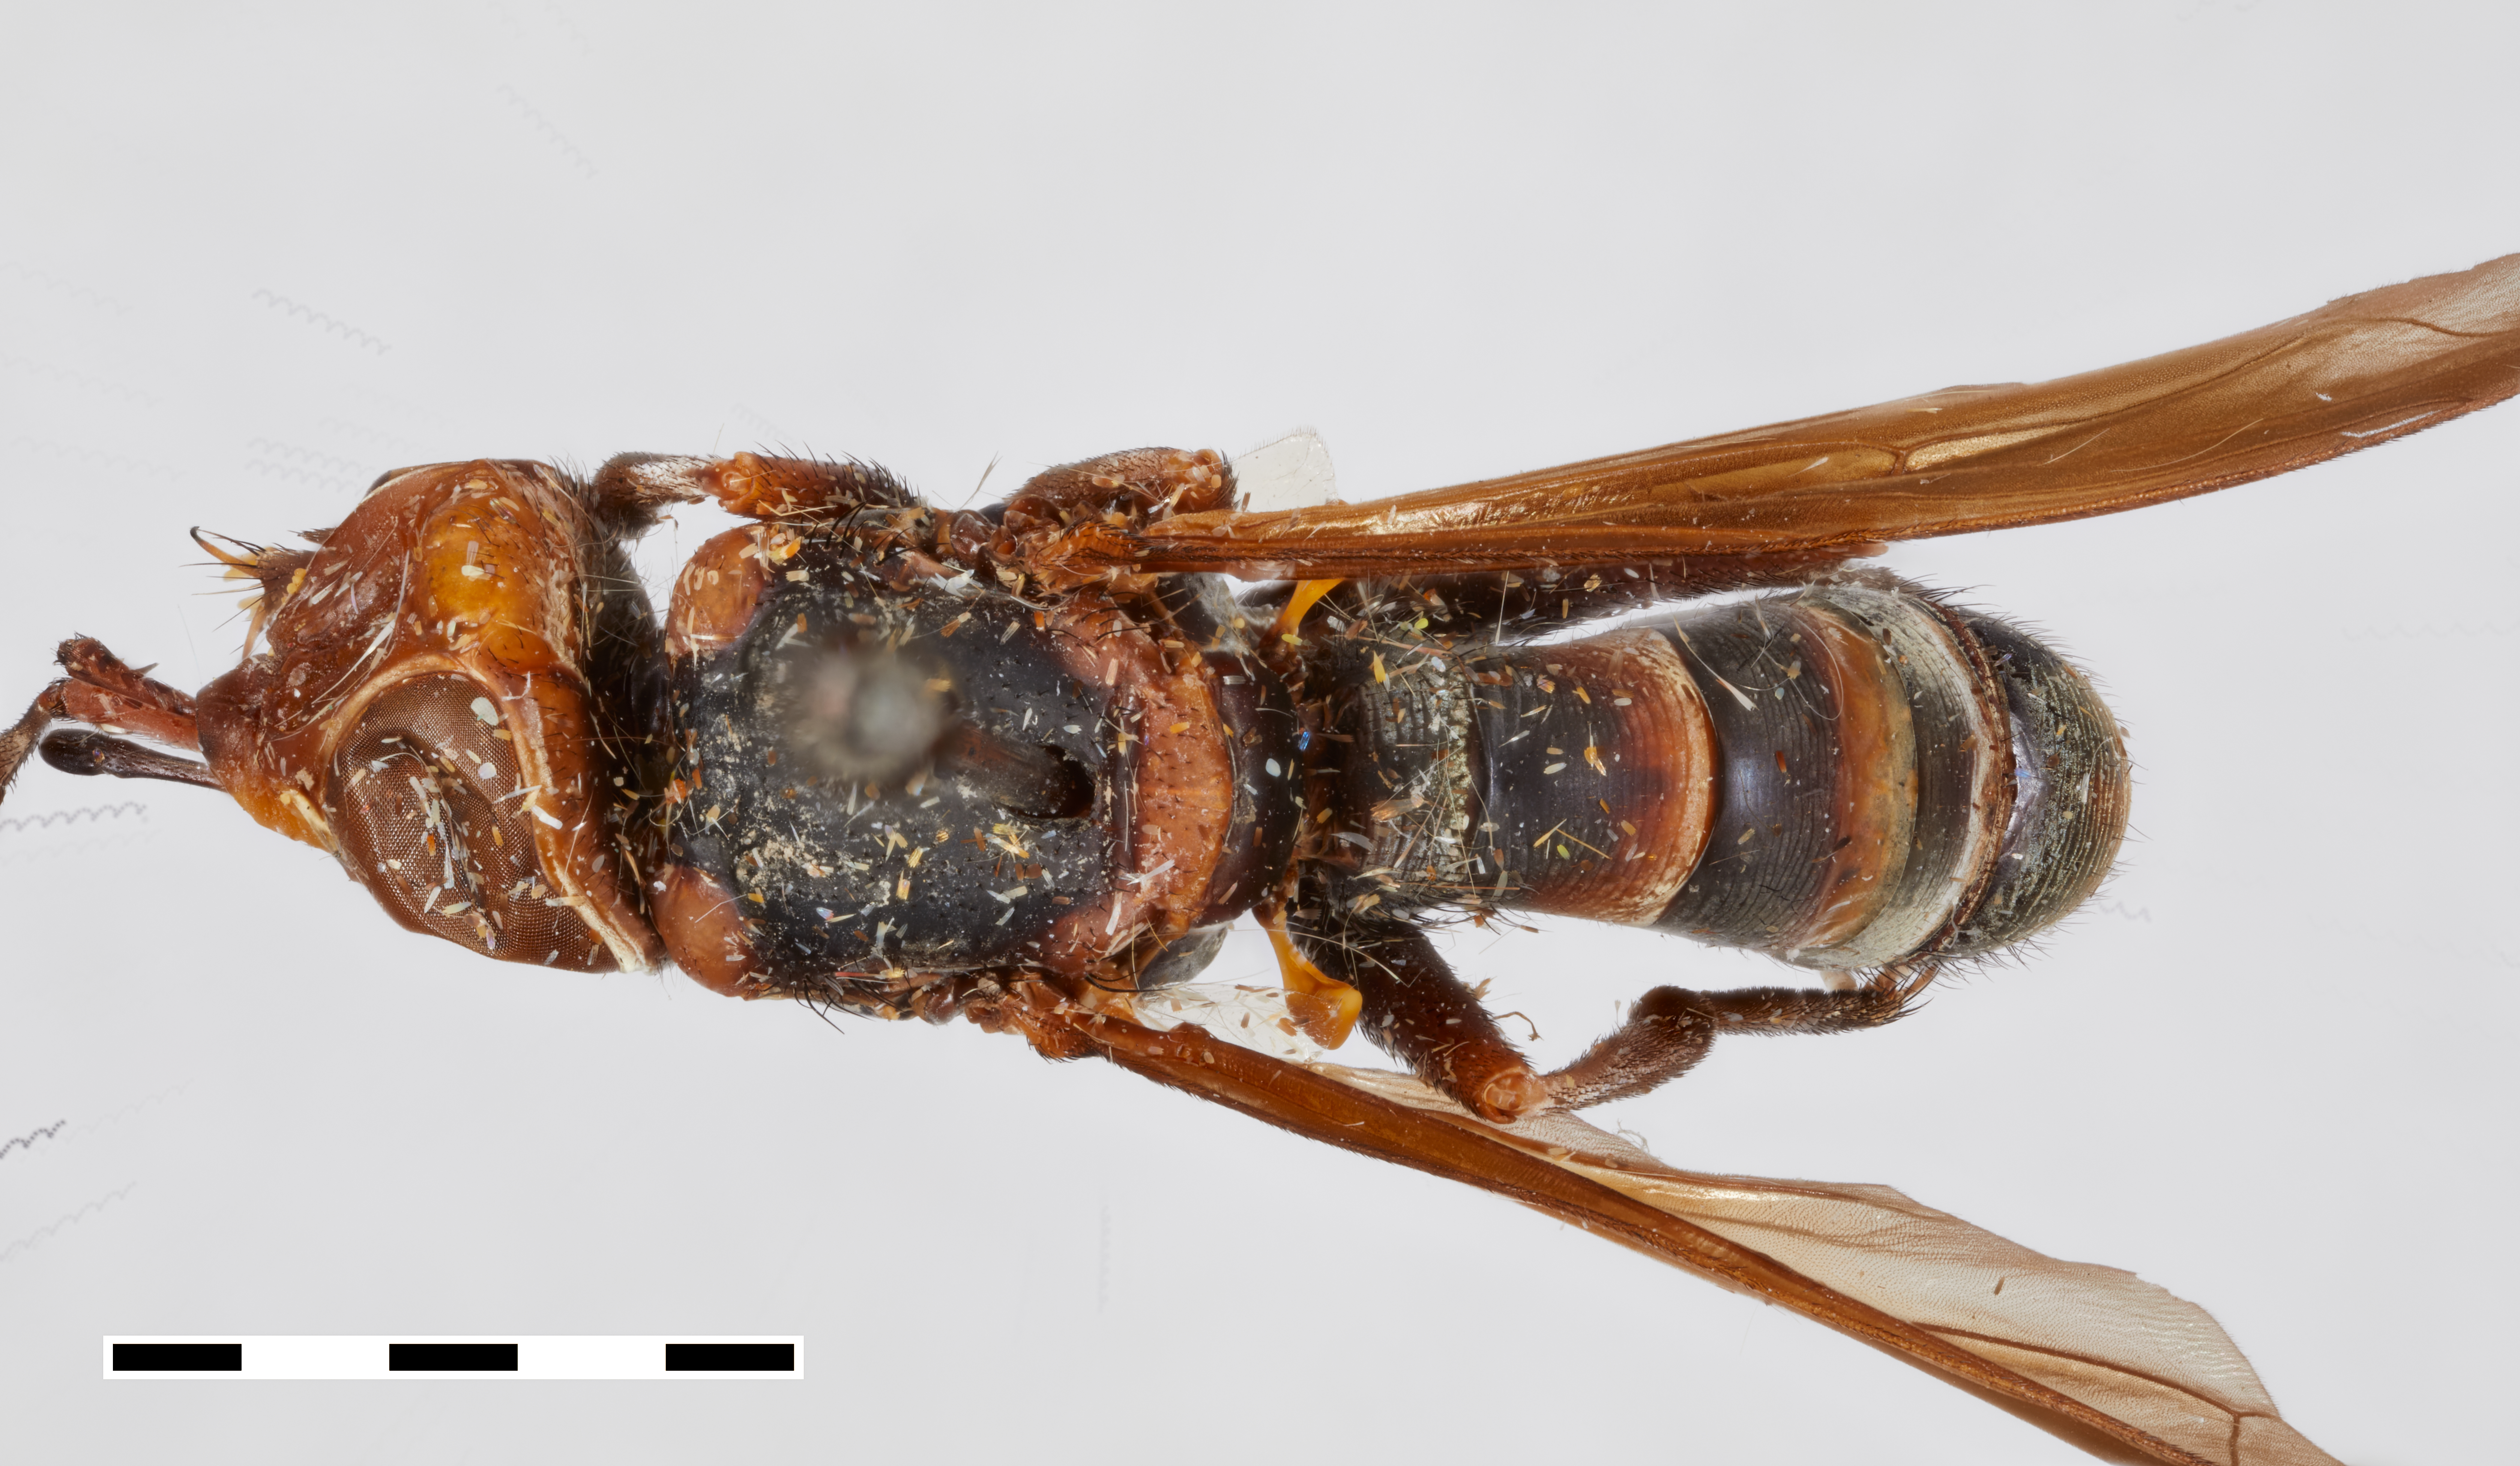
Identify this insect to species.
Conops thecus
